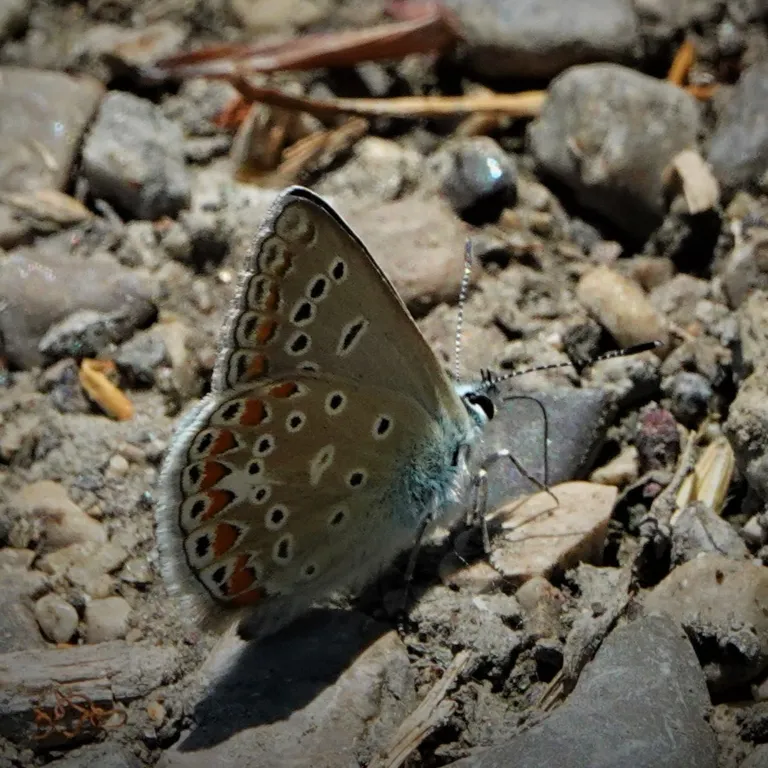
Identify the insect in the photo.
Polyommatus thersites
